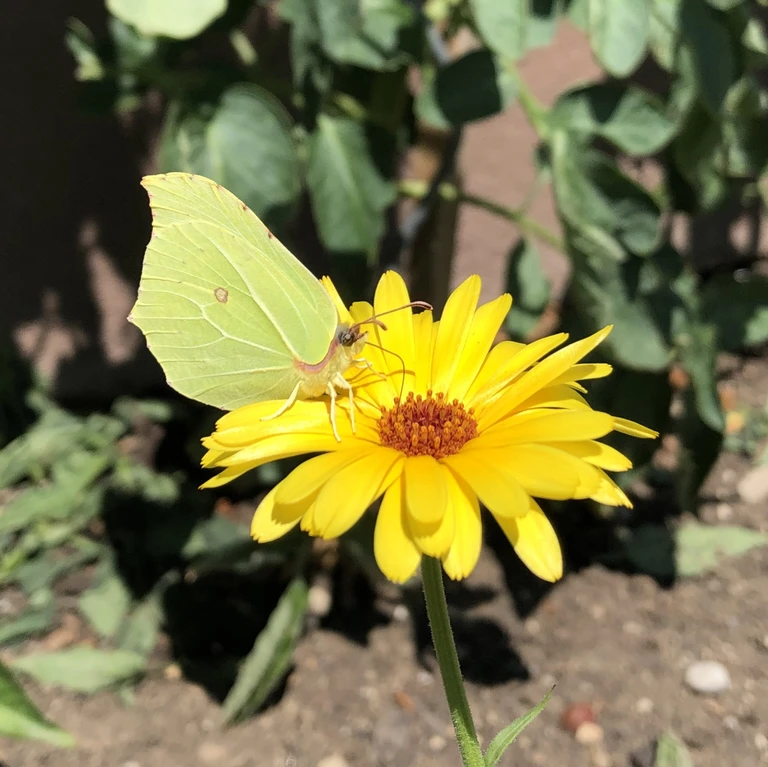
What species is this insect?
Gonepteryx rhamni
